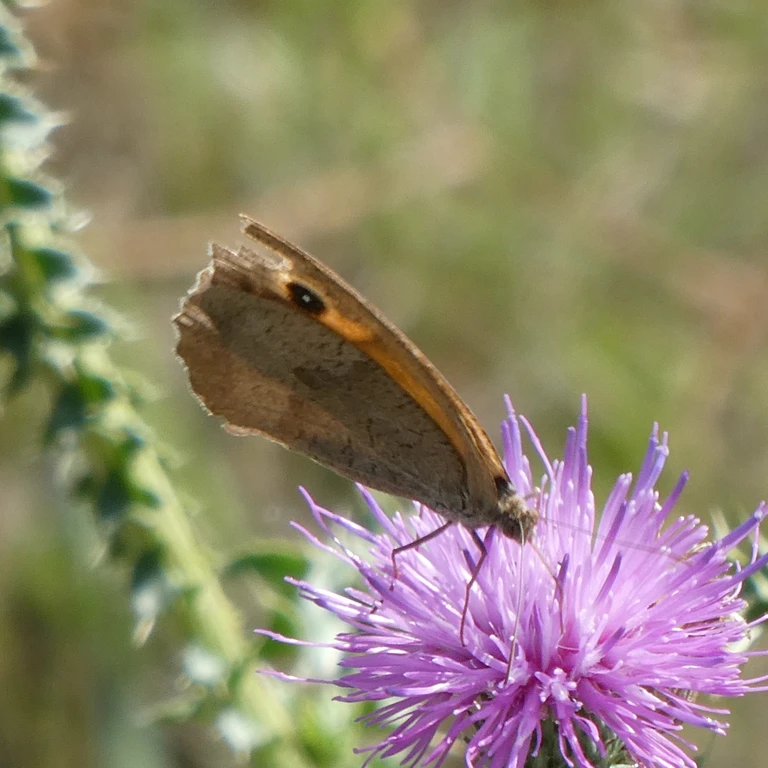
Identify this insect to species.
Maniola jurtina
